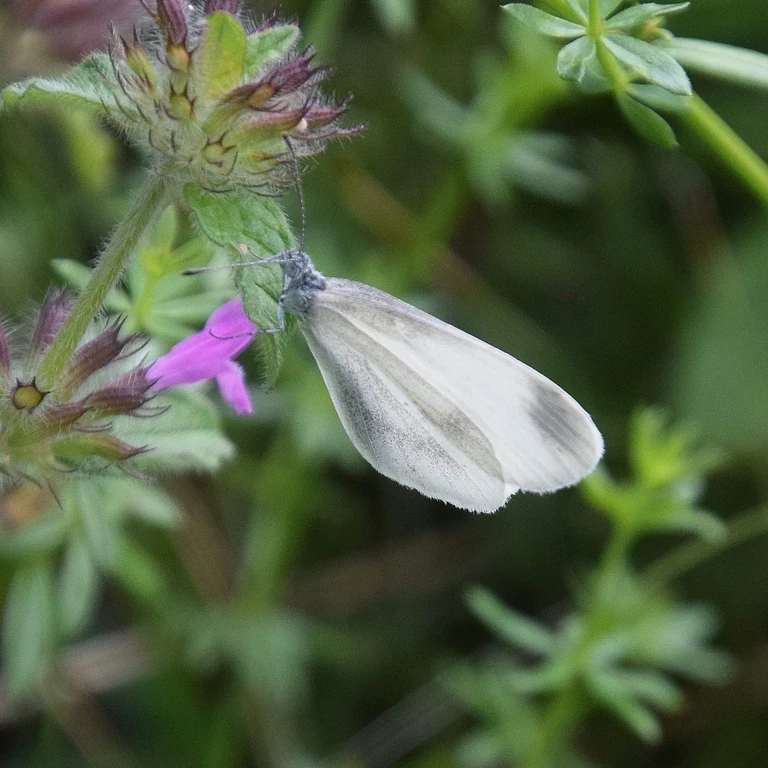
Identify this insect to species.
Leptidea sinapis/juvernica
